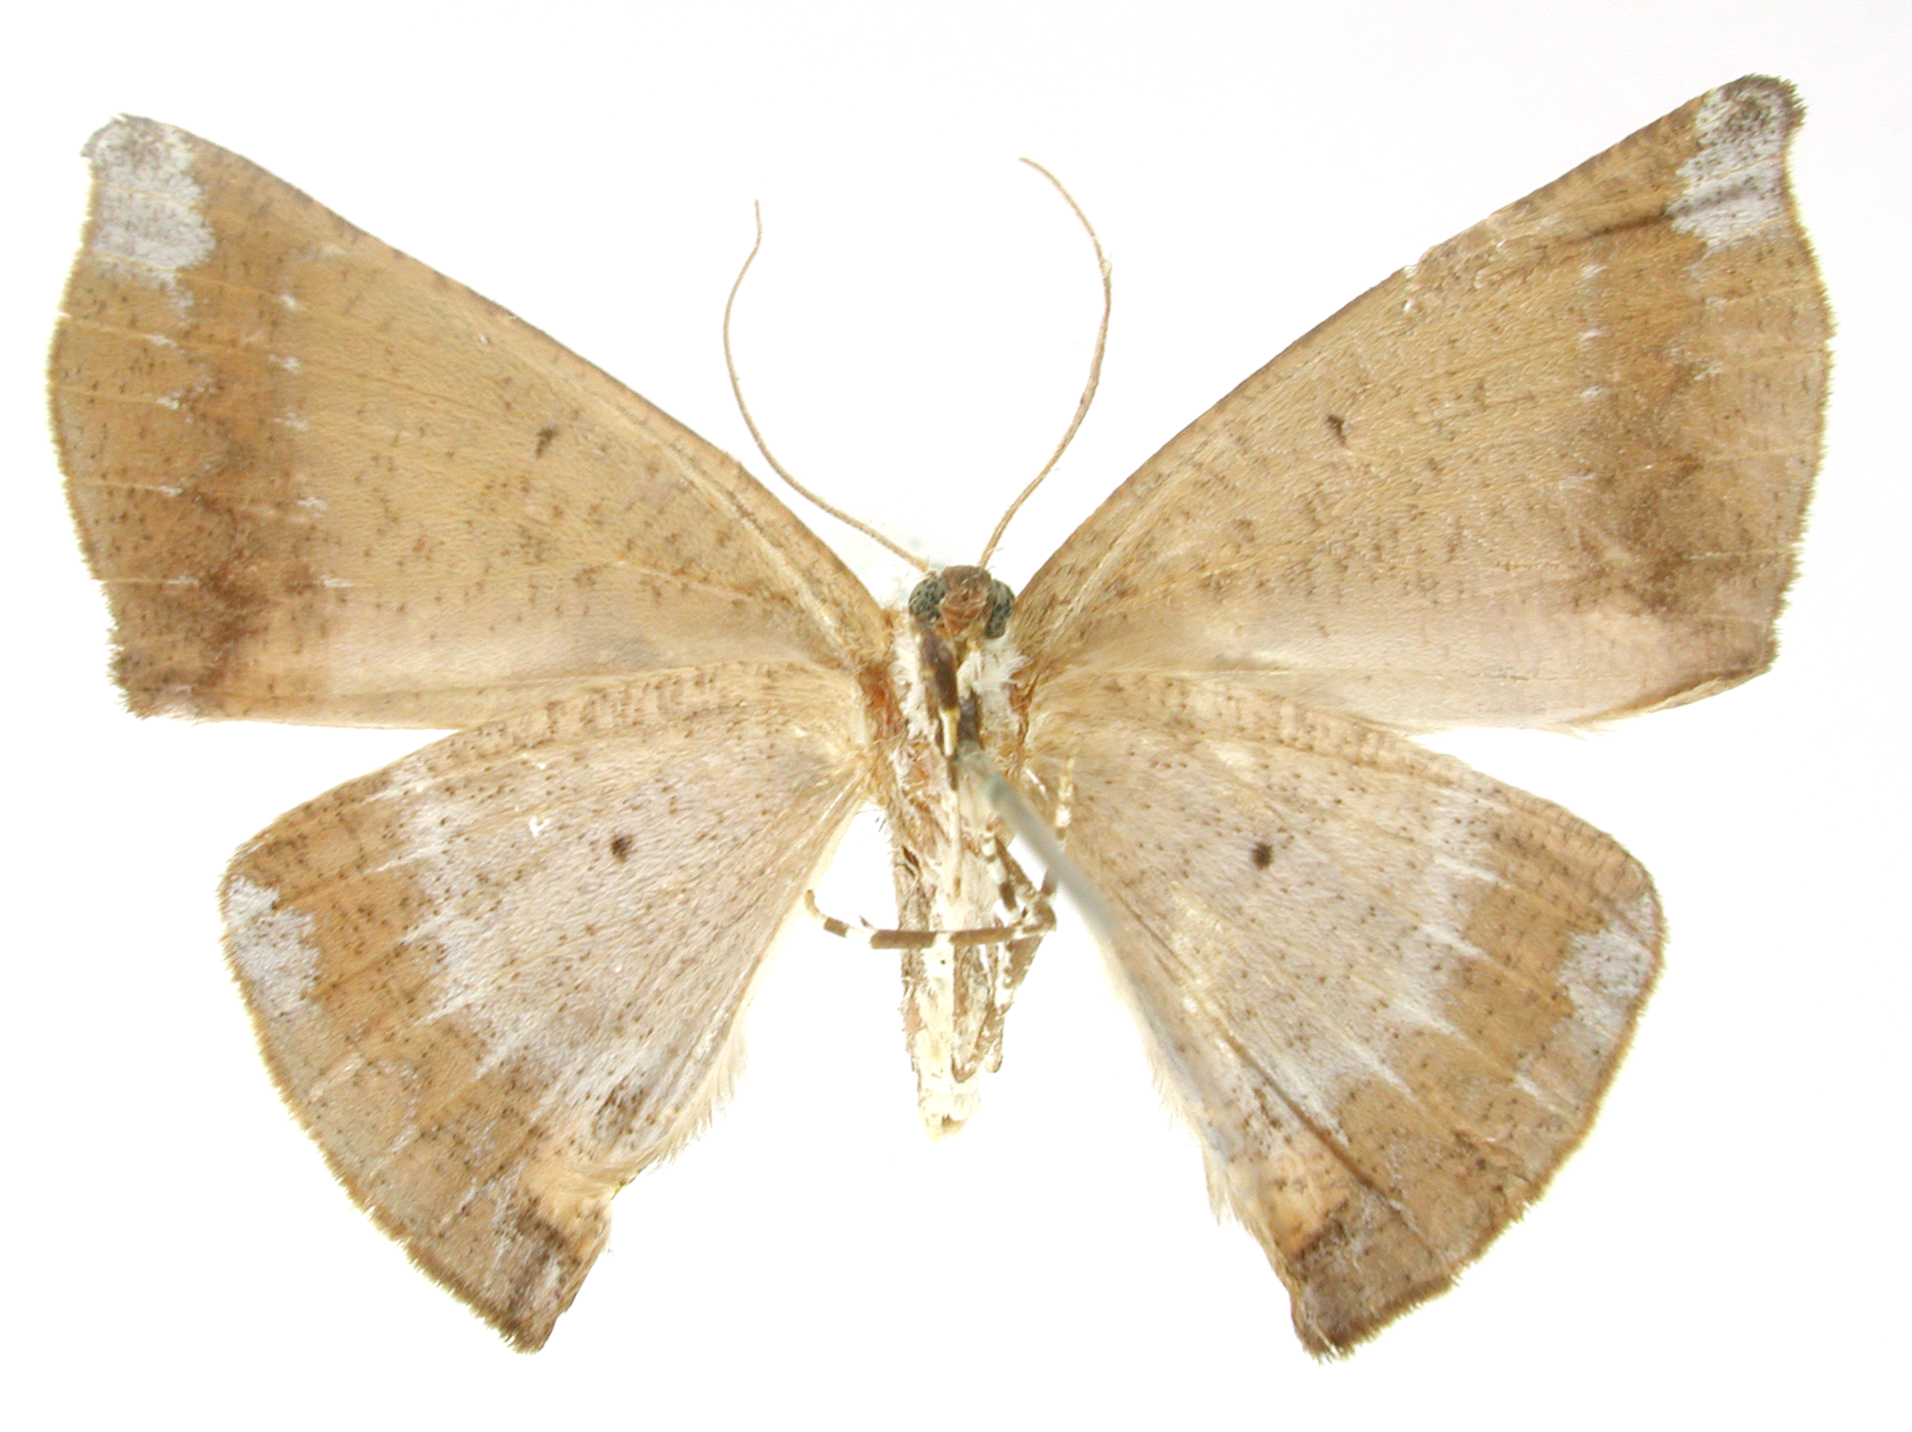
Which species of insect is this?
Polla avellana
